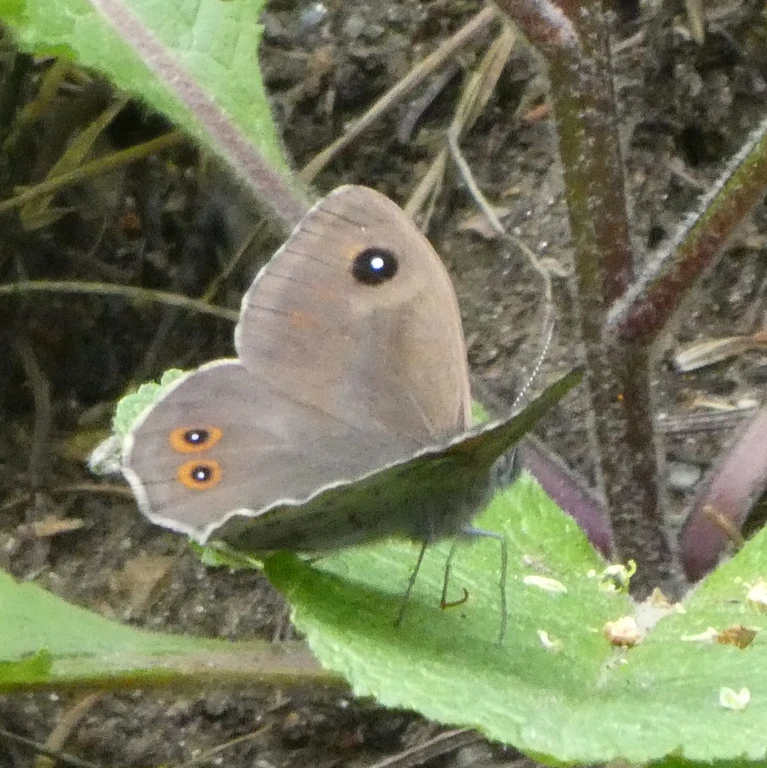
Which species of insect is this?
Lasiommata maera (also Pararge maera)
